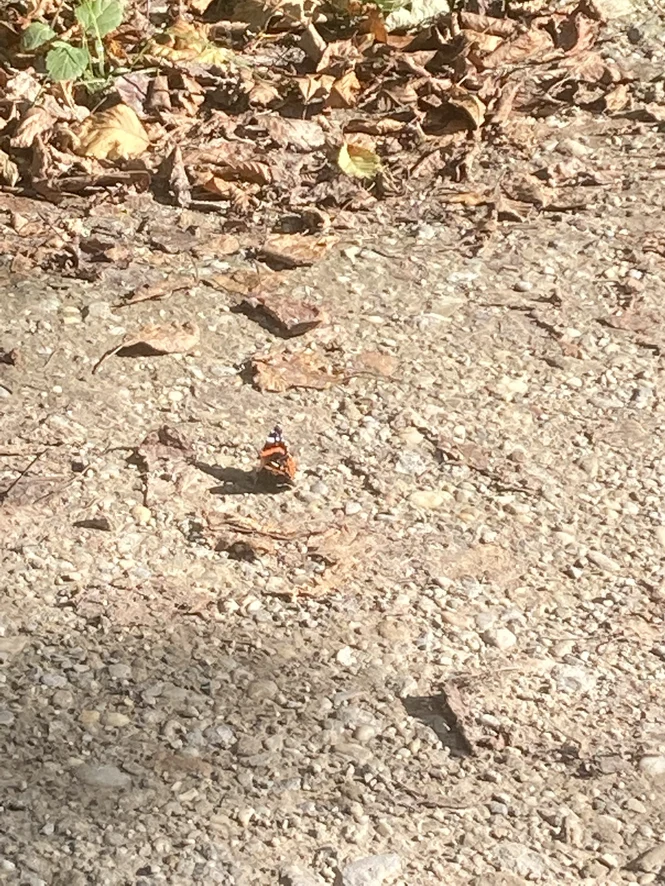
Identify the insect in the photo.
Vanessa atalanta
